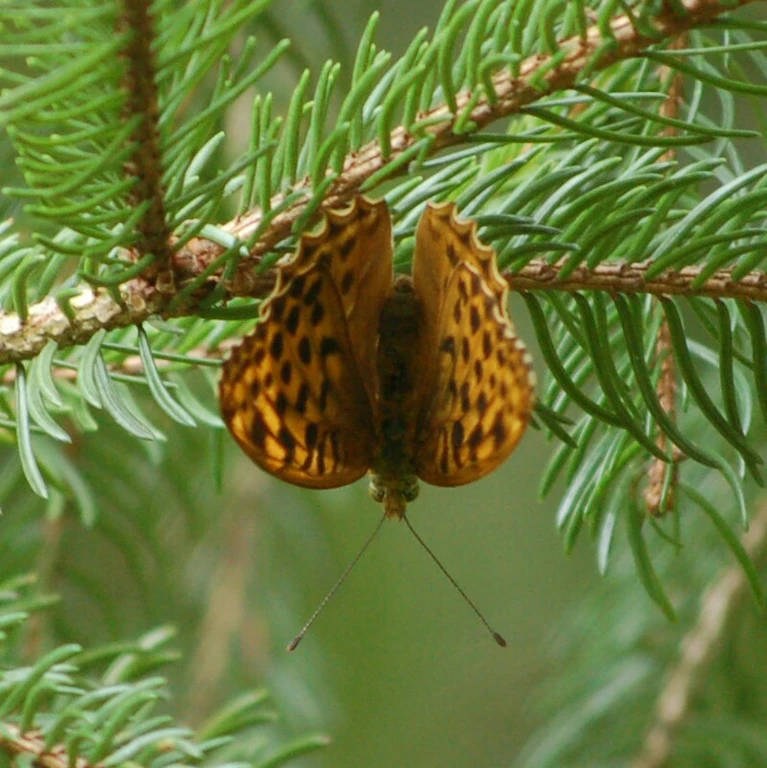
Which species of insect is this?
Argynnis paphia
